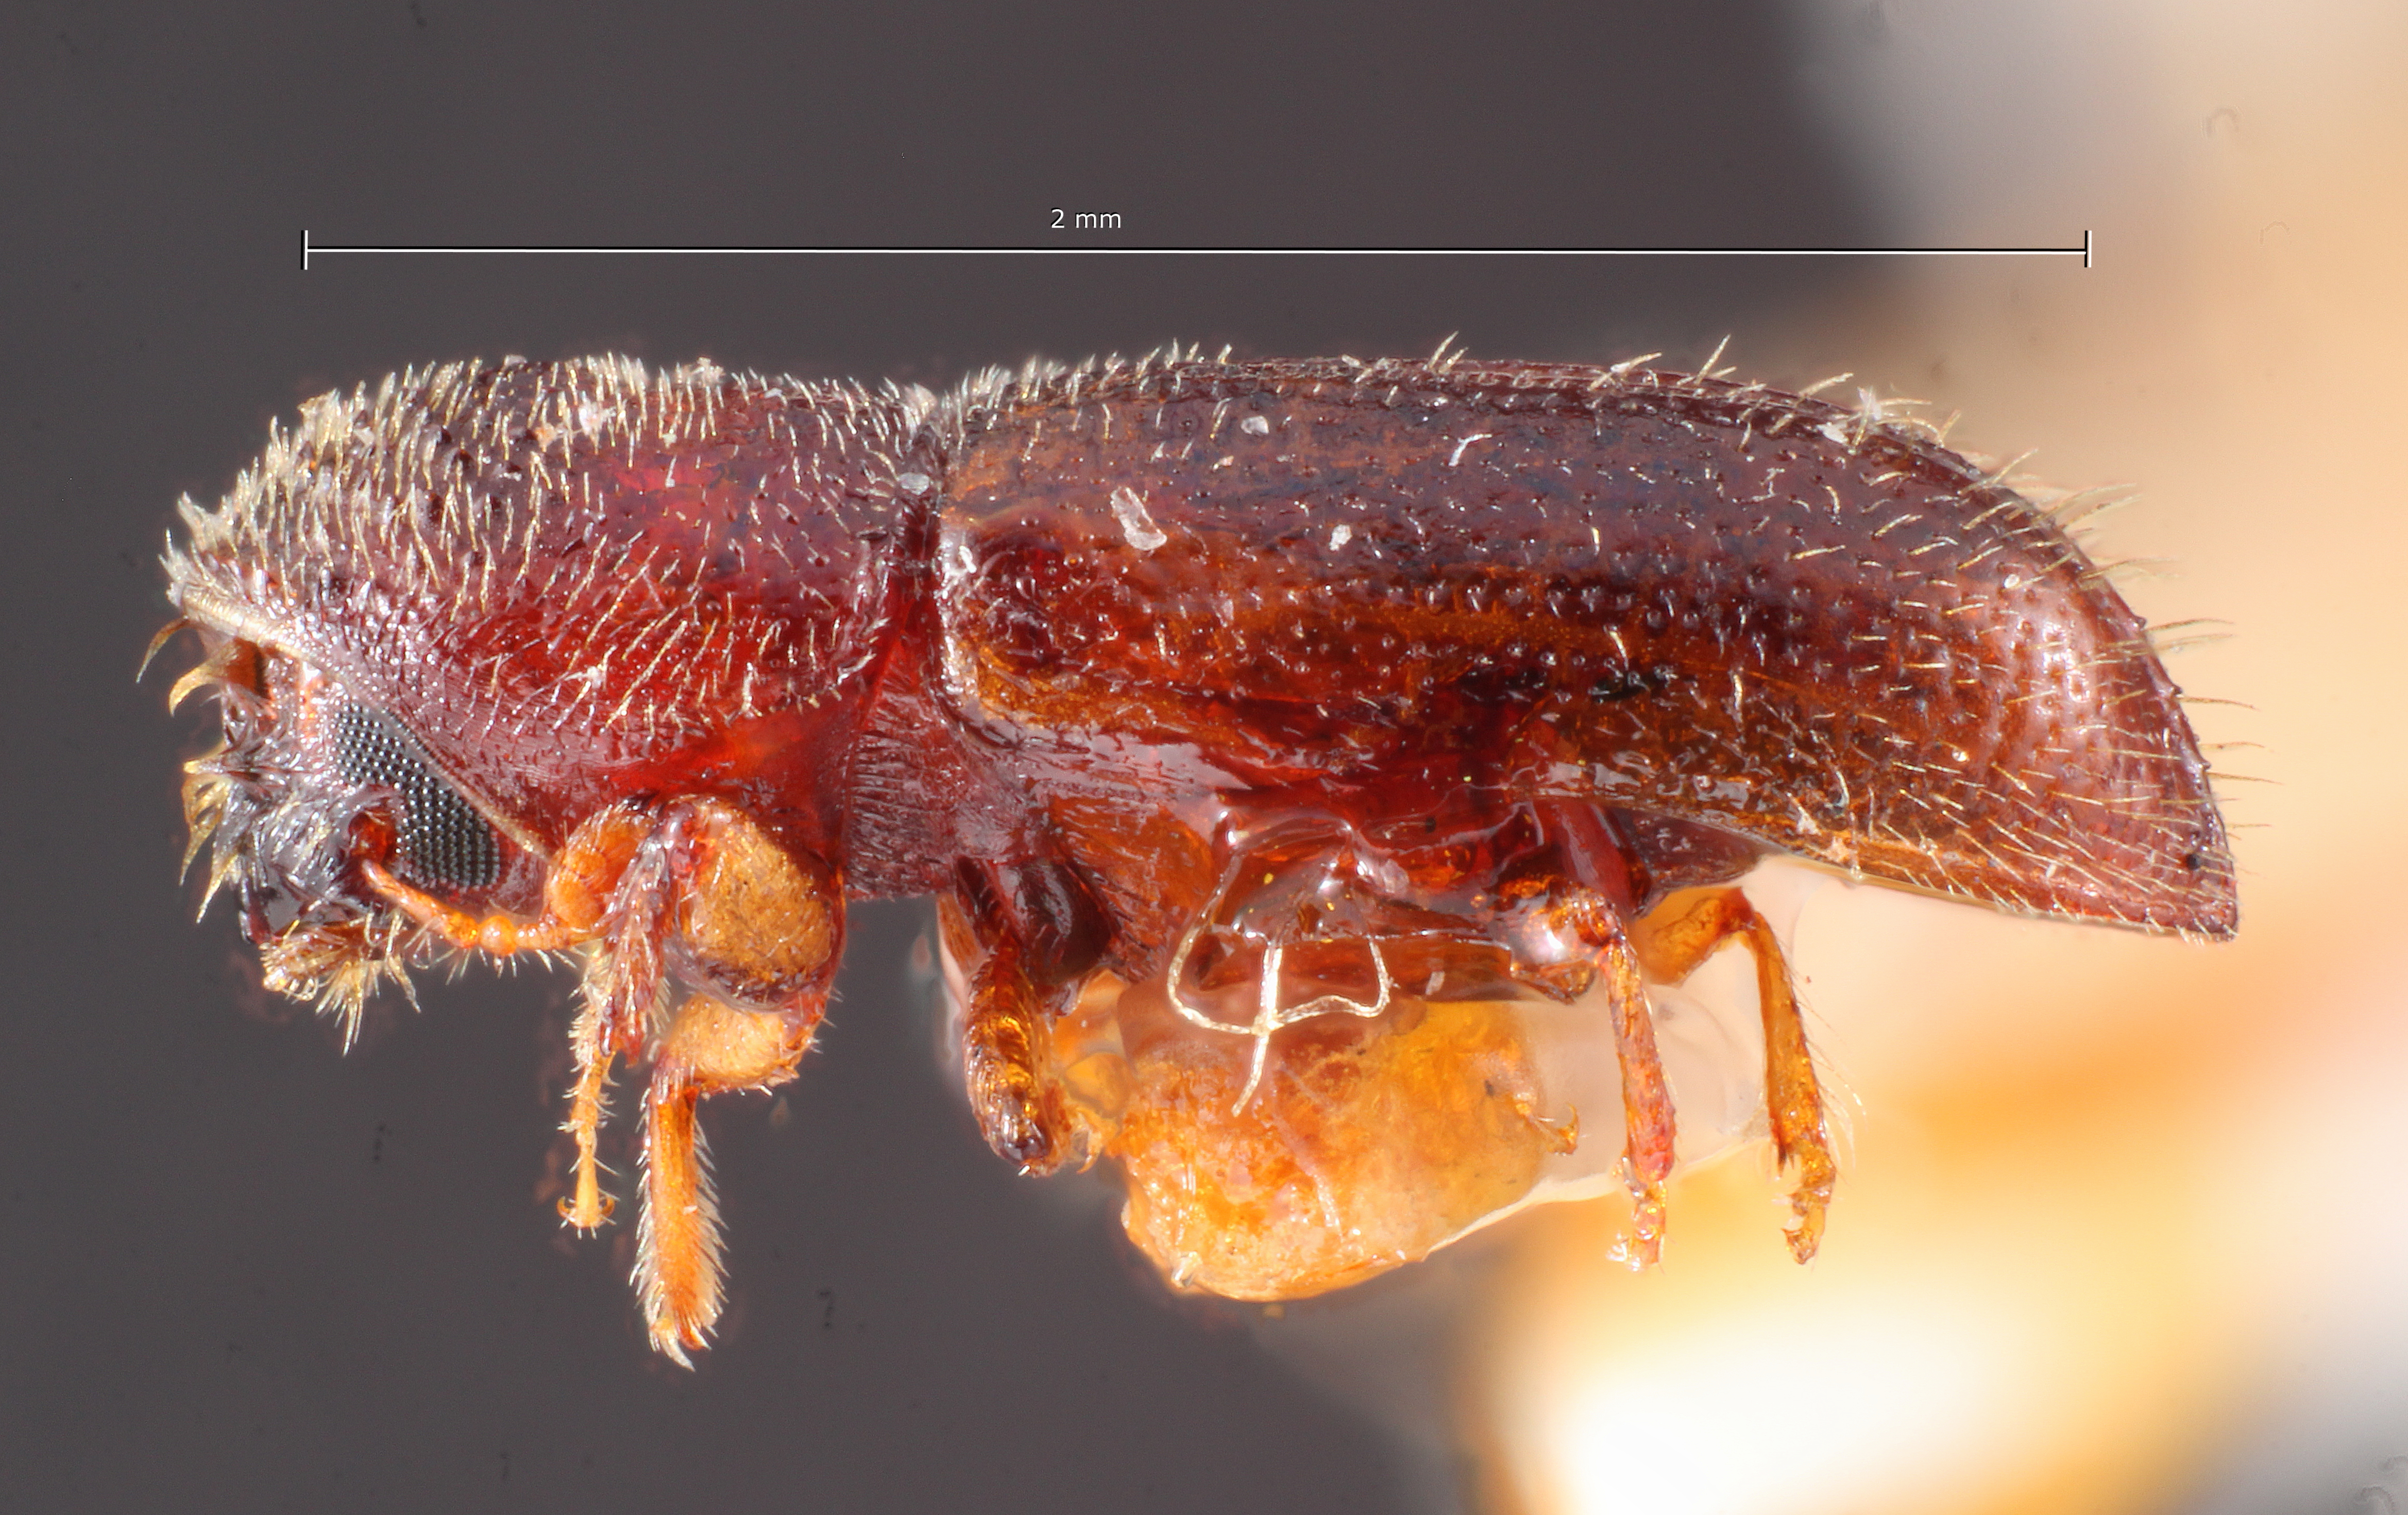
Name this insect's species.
Pityophthorus agnatus
